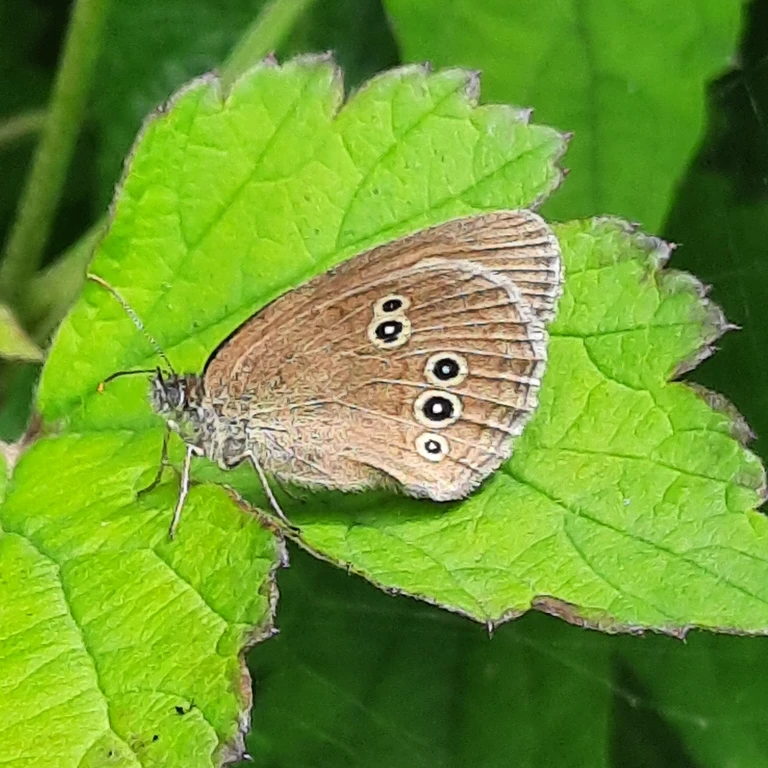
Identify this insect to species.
Aphantopus hyperantus
